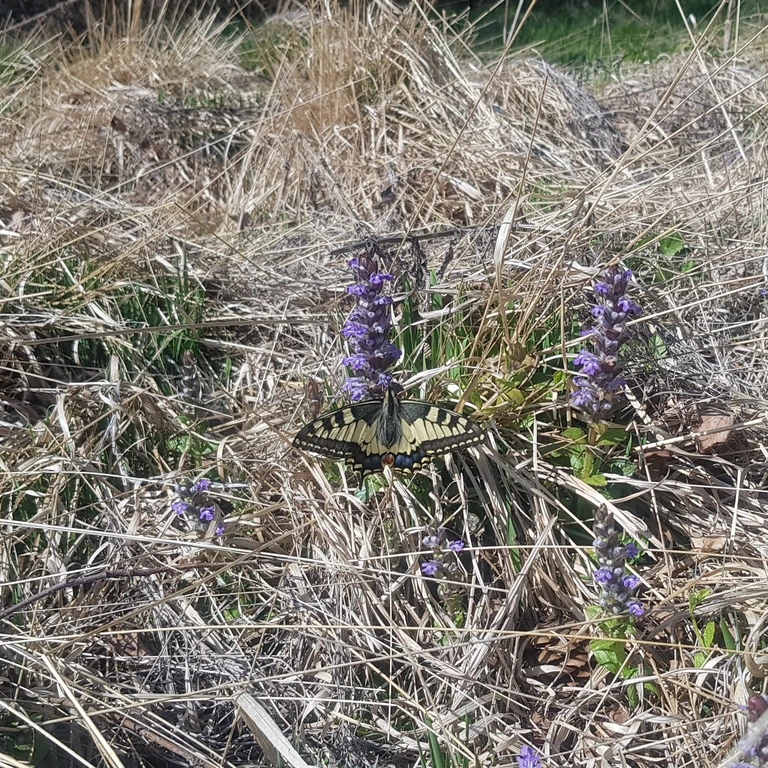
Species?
Papilio machaon
